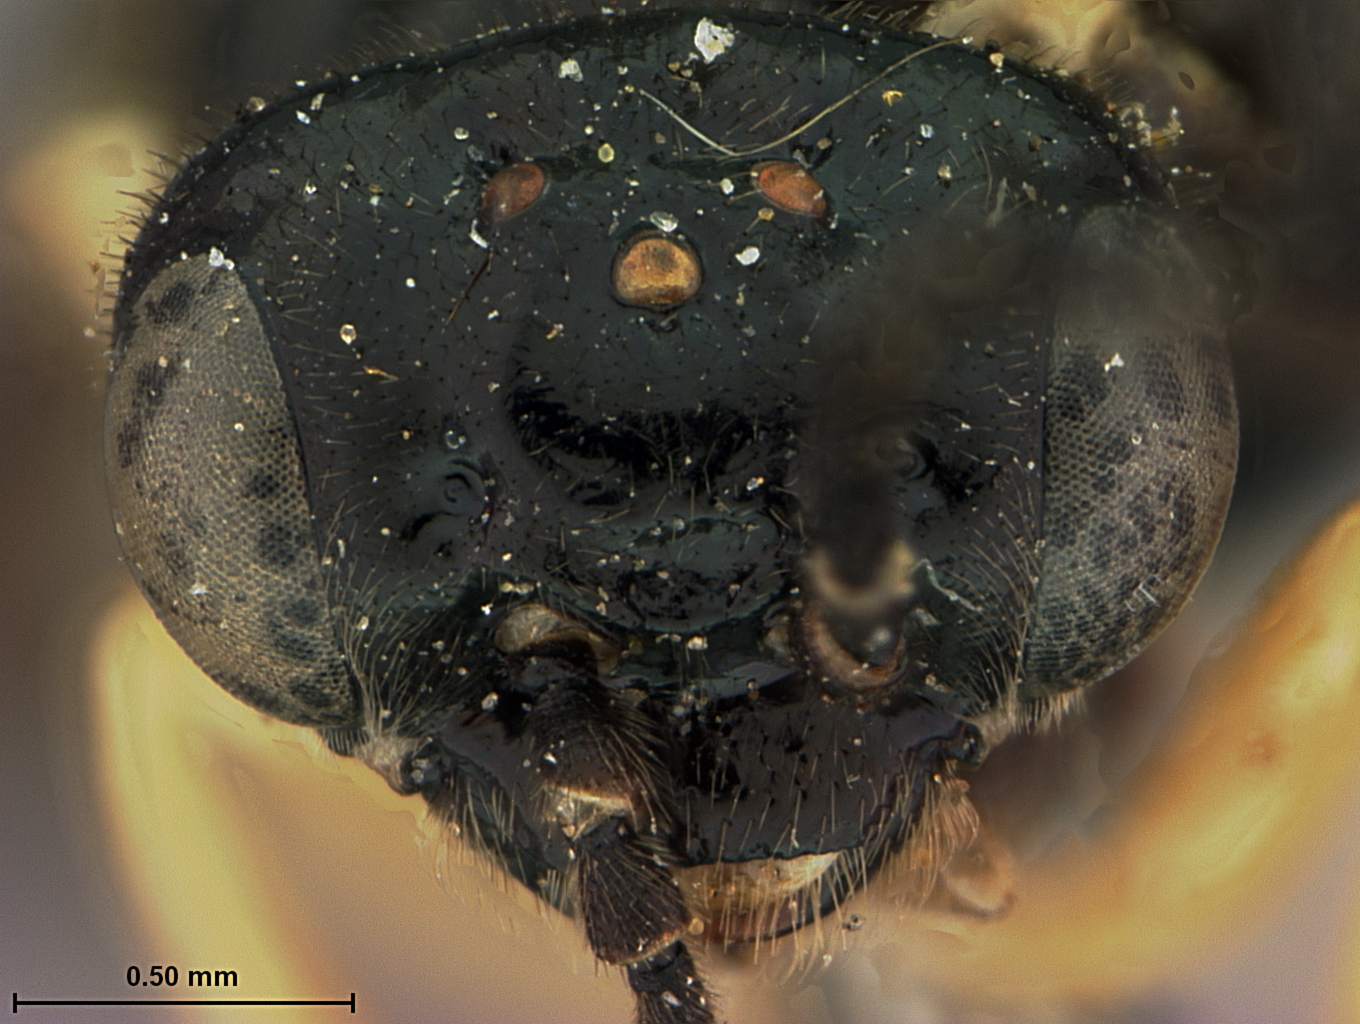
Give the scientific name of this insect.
Aneugmentus flavipes
